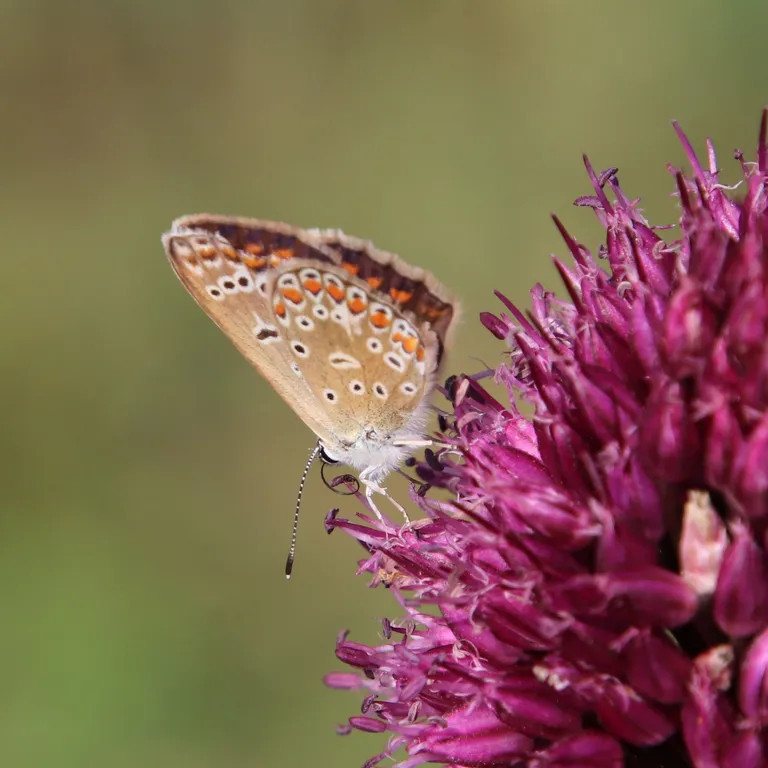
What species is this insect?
Polyommatus icarus
